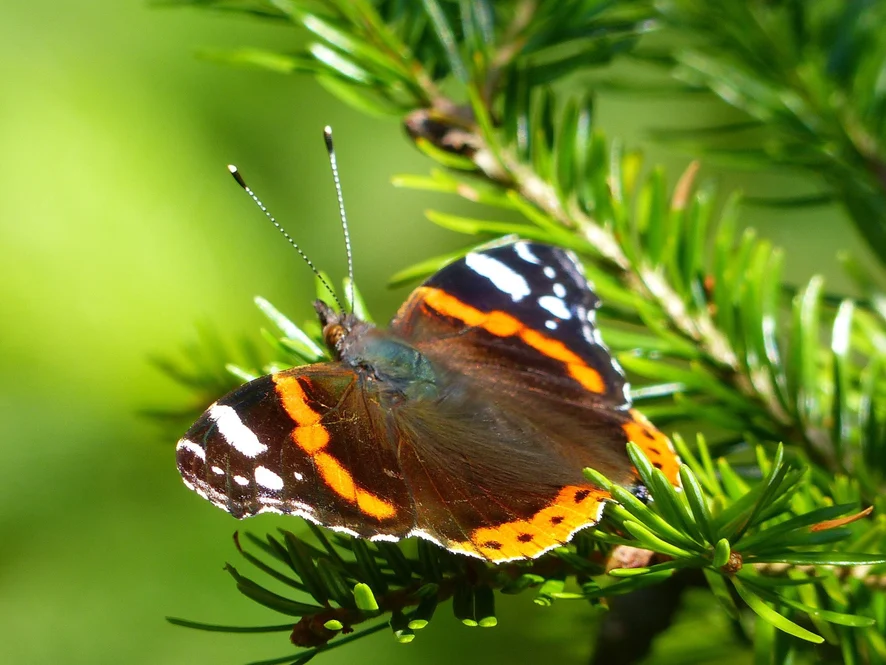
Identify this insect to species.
Vanessa atalanta
